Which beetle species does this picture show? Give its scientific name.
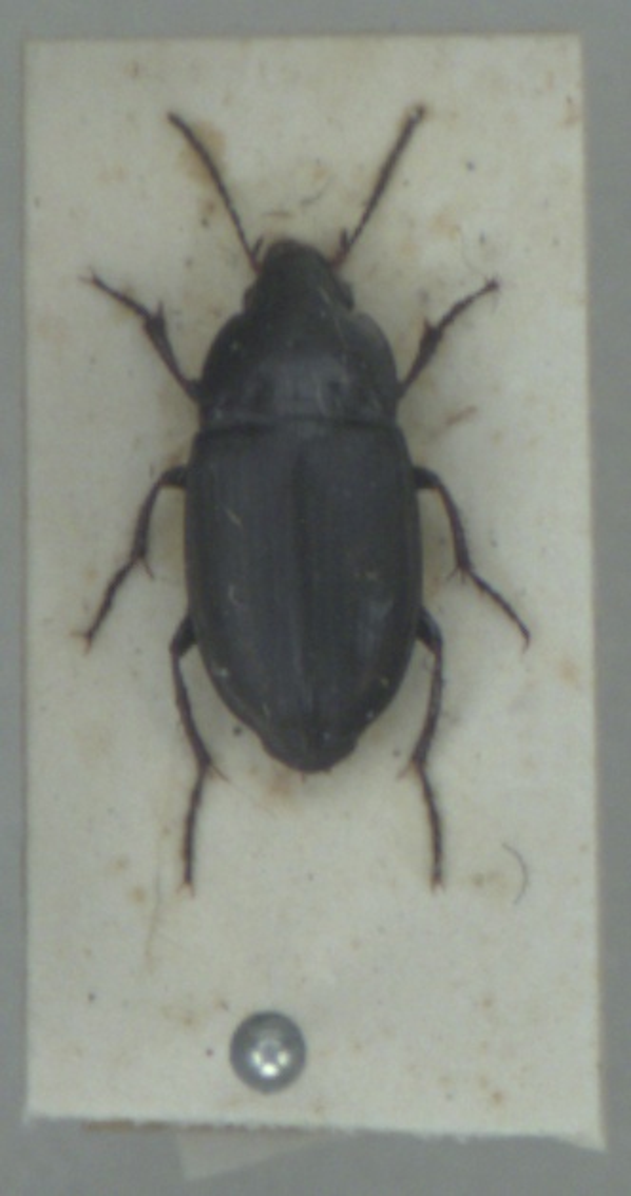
Amara spreta
